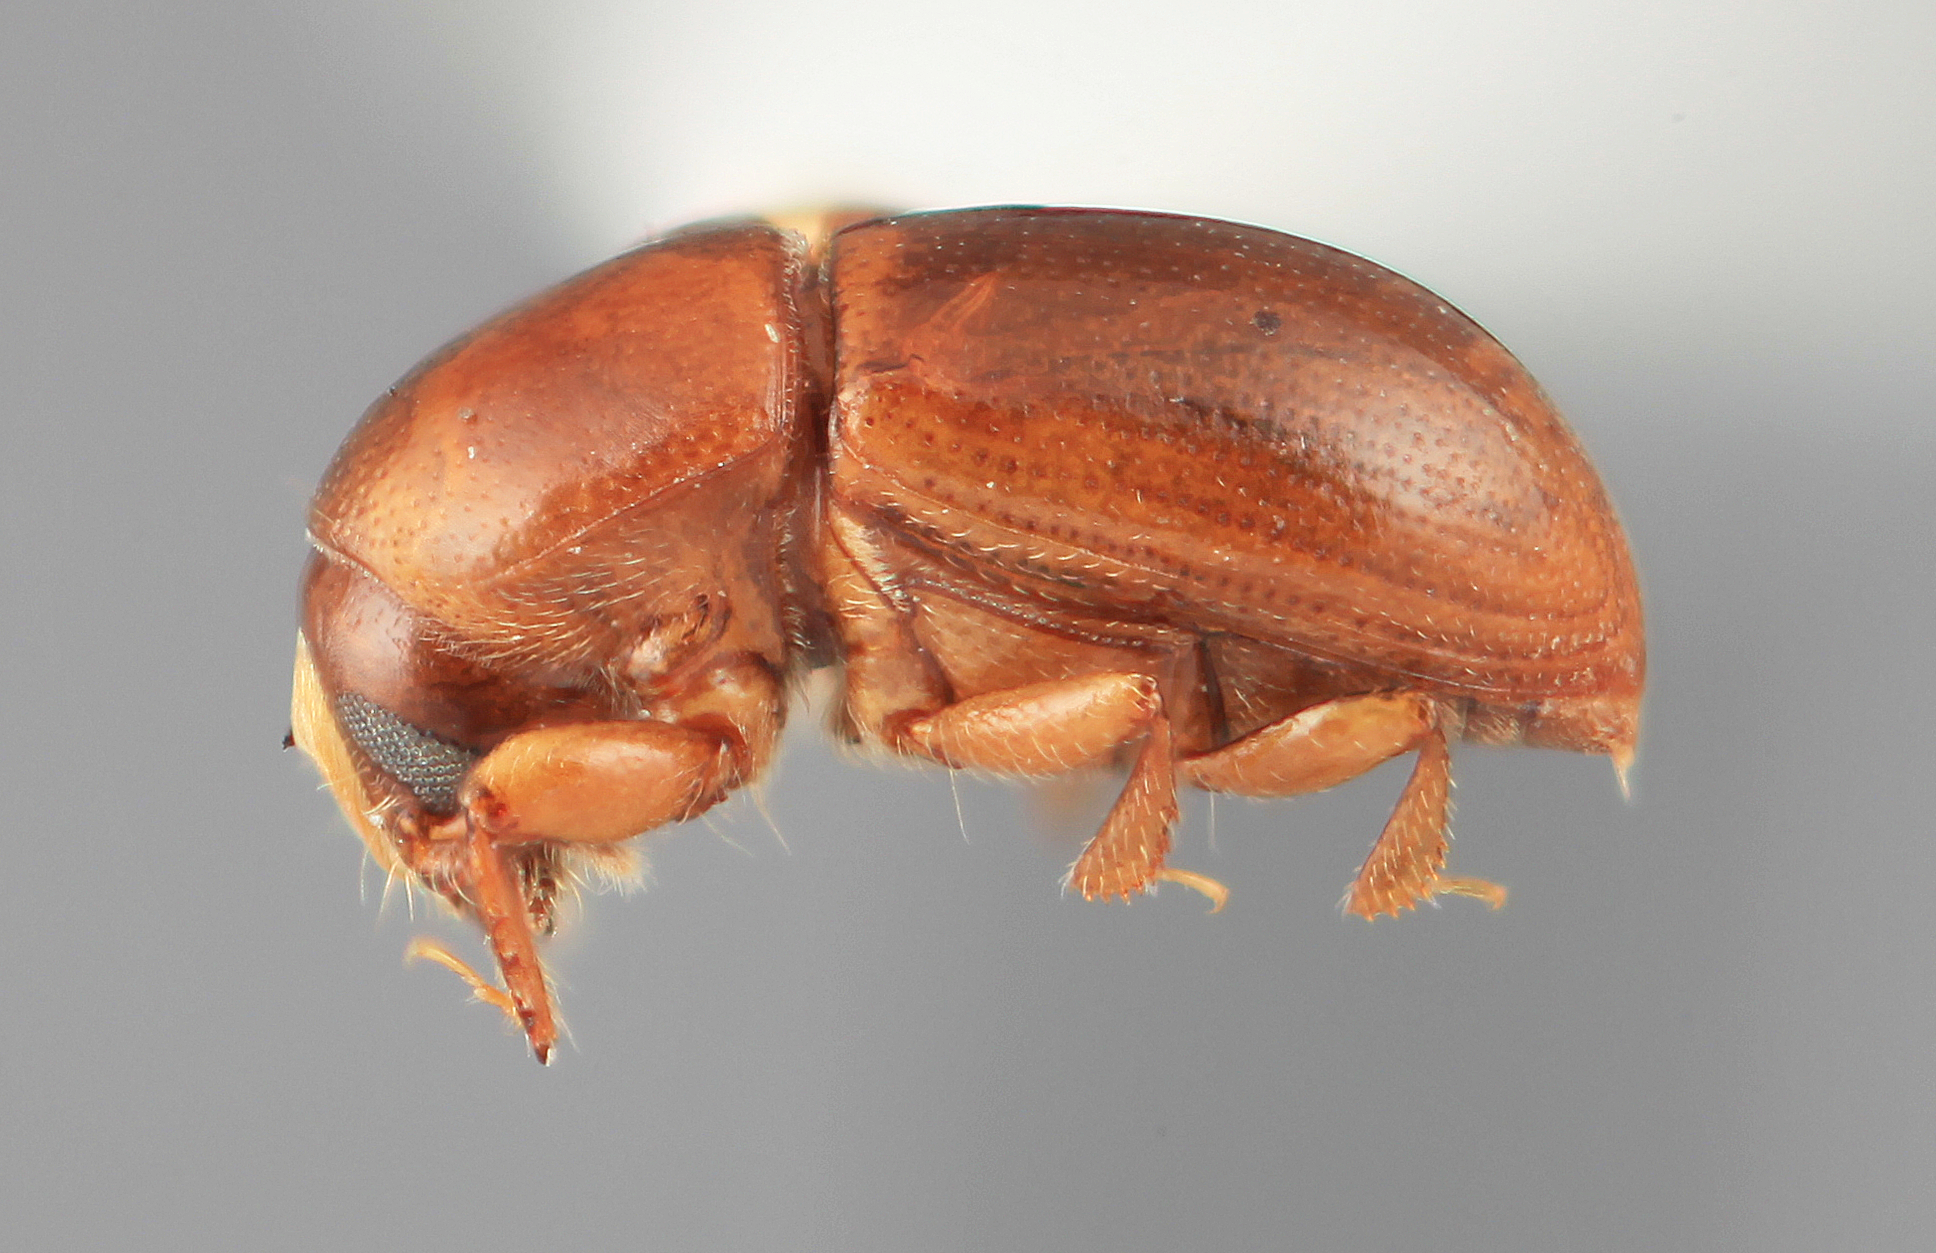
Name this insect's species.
Scolytodes cecropiavorus
